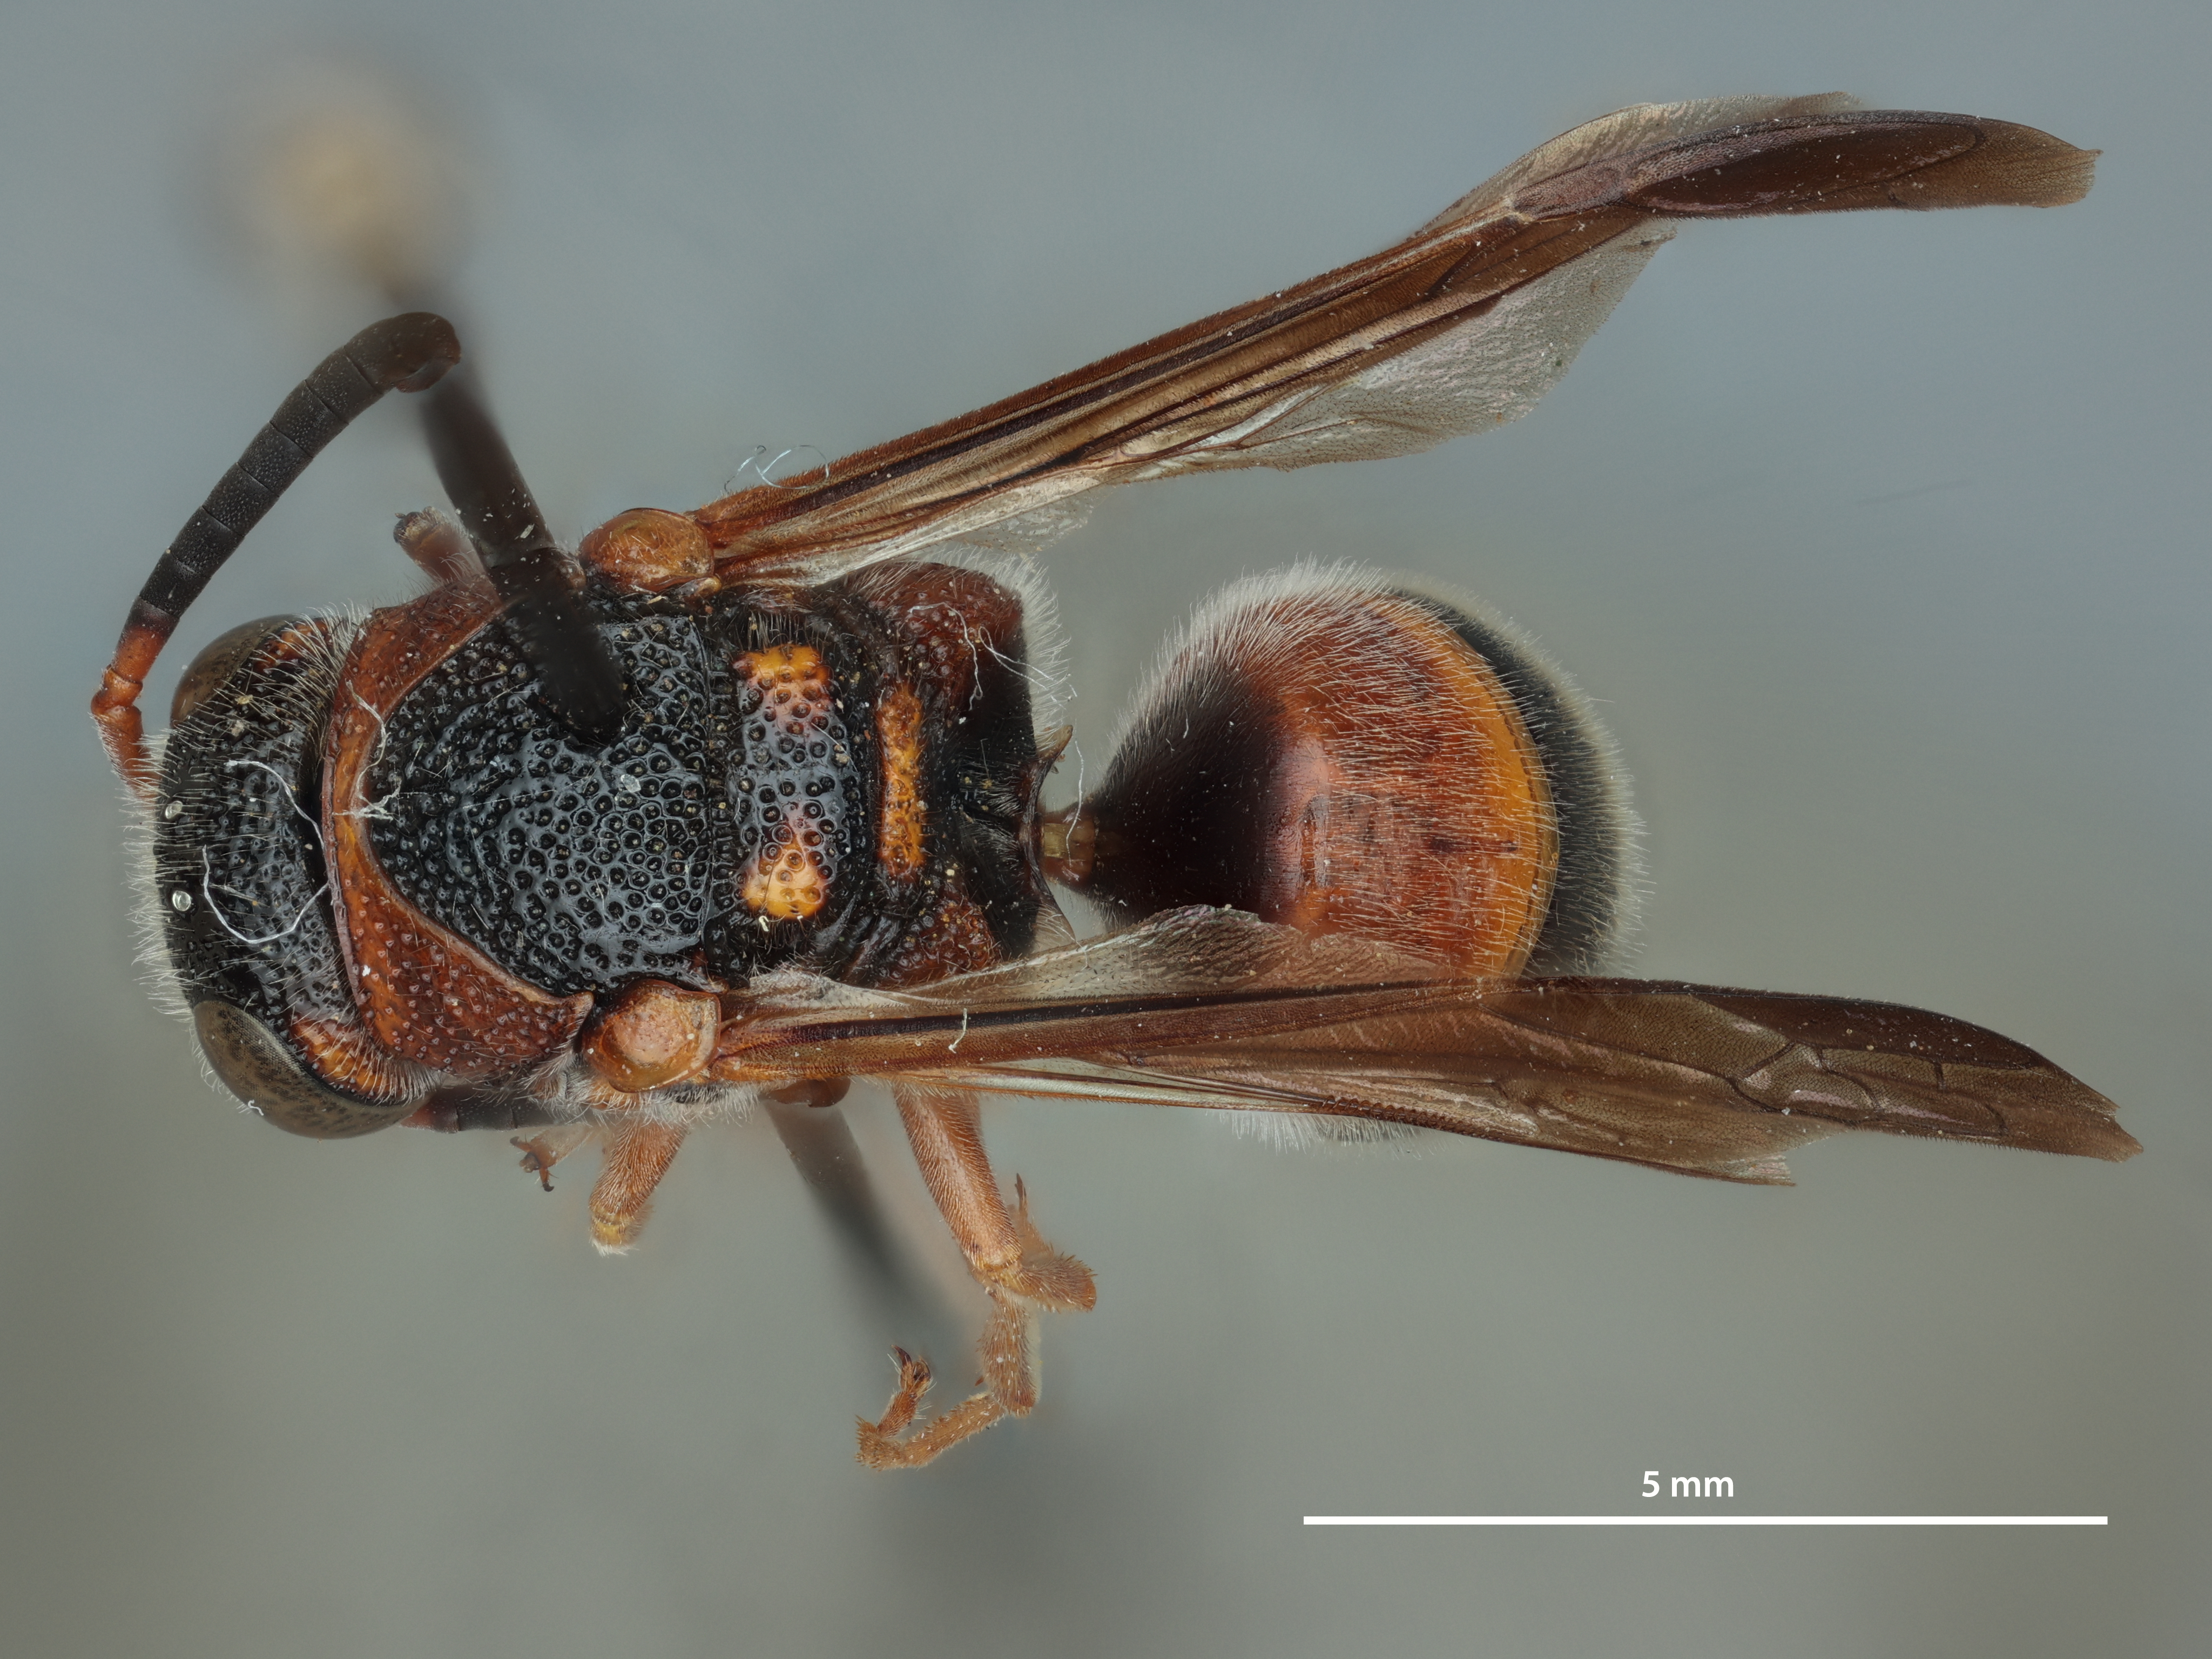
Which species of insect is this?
Rygchium molestum
